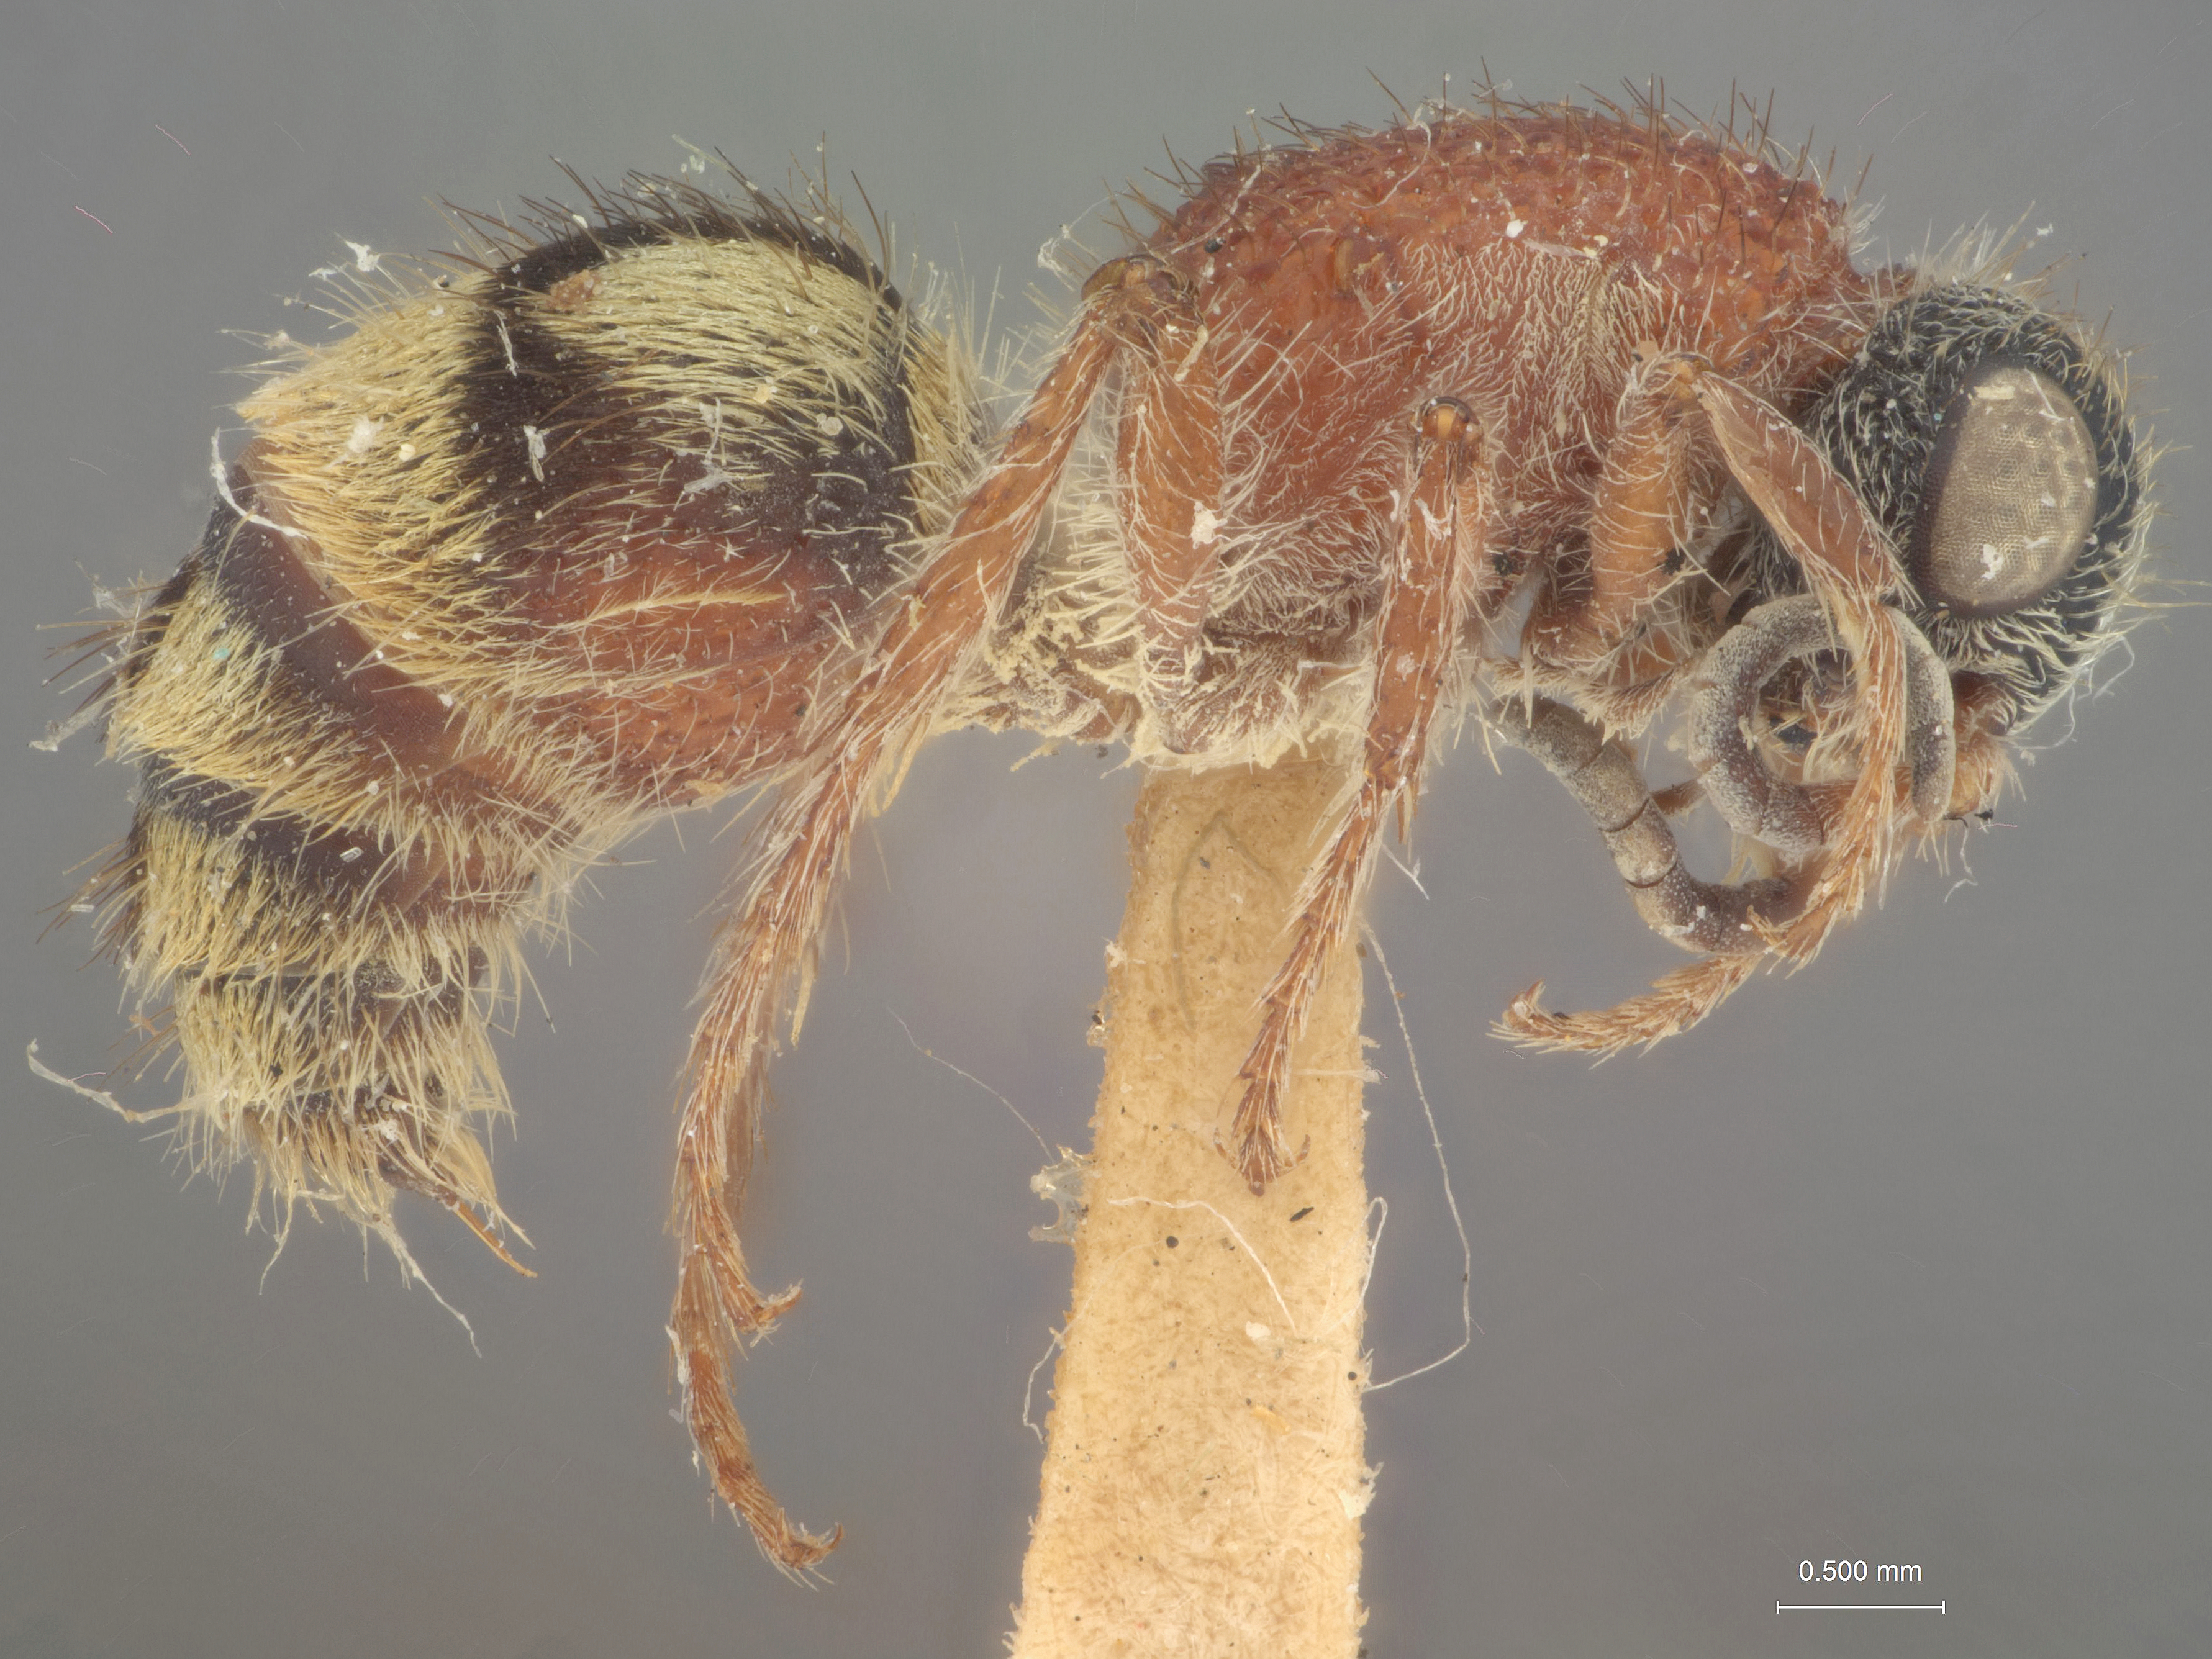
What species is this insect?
Timulla aureata
